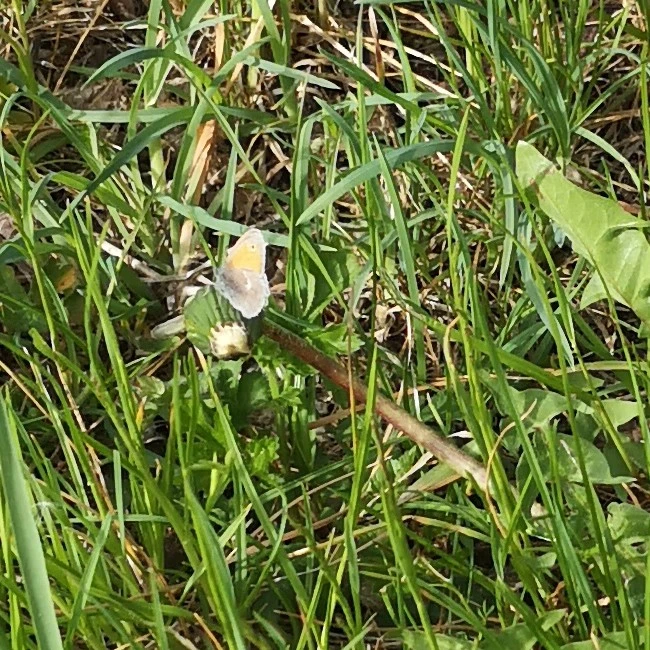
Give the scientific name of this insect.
Coenonympha pamphilus
